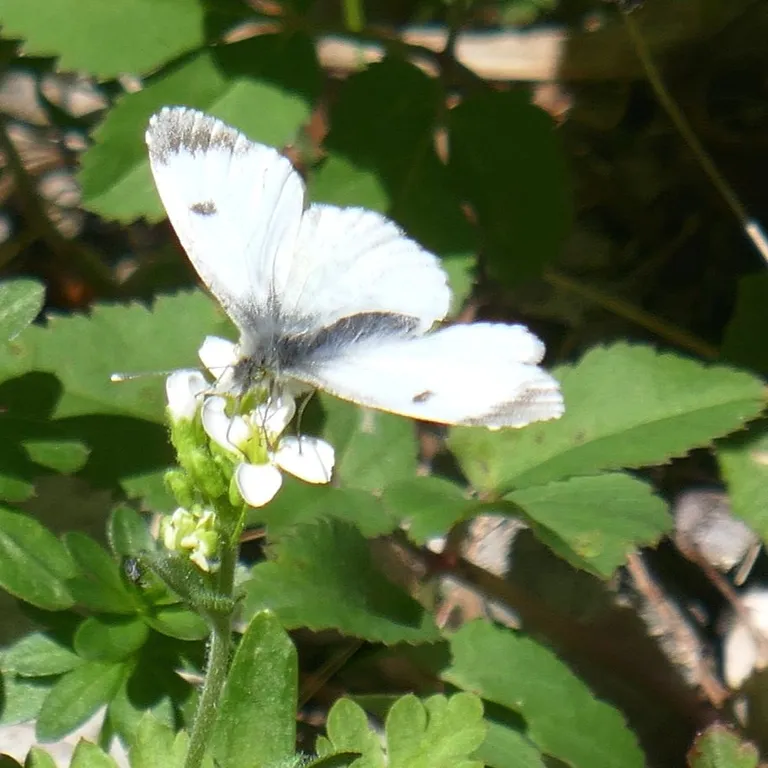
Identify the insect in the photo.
Anthocharis cardamines
